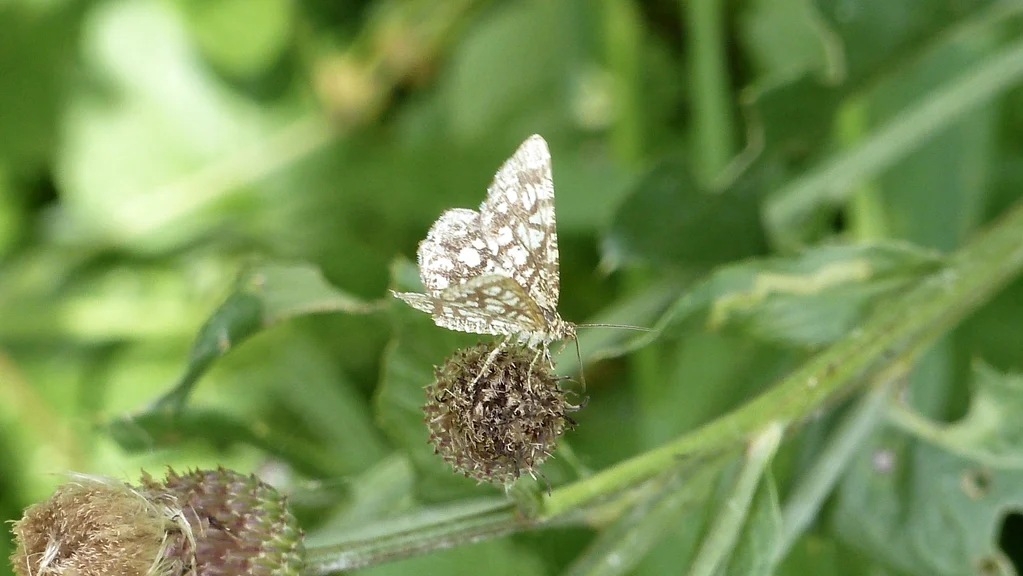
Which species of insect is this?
Chiasmia clathrata
